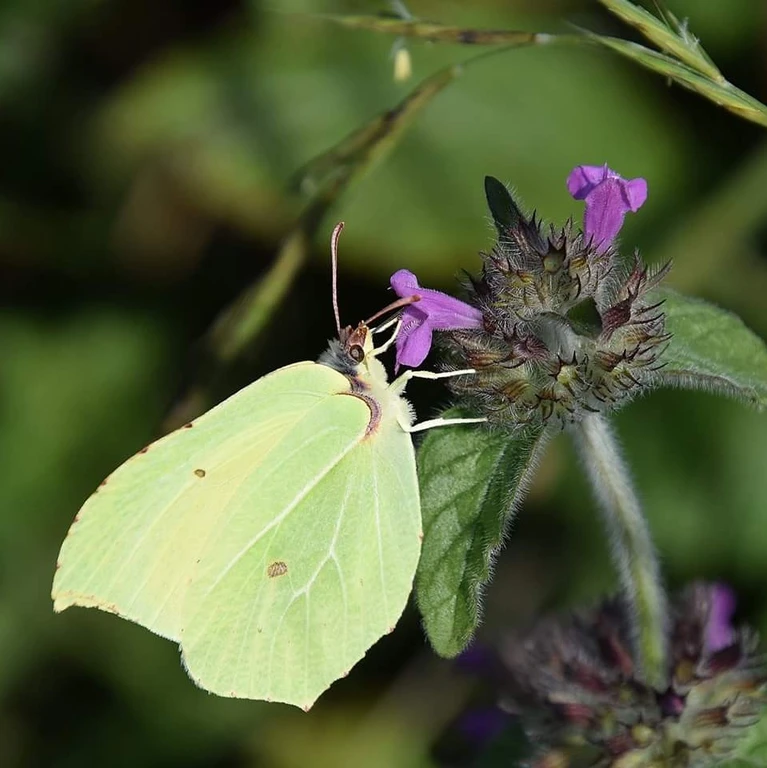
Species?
Gonepteryx rhamni
